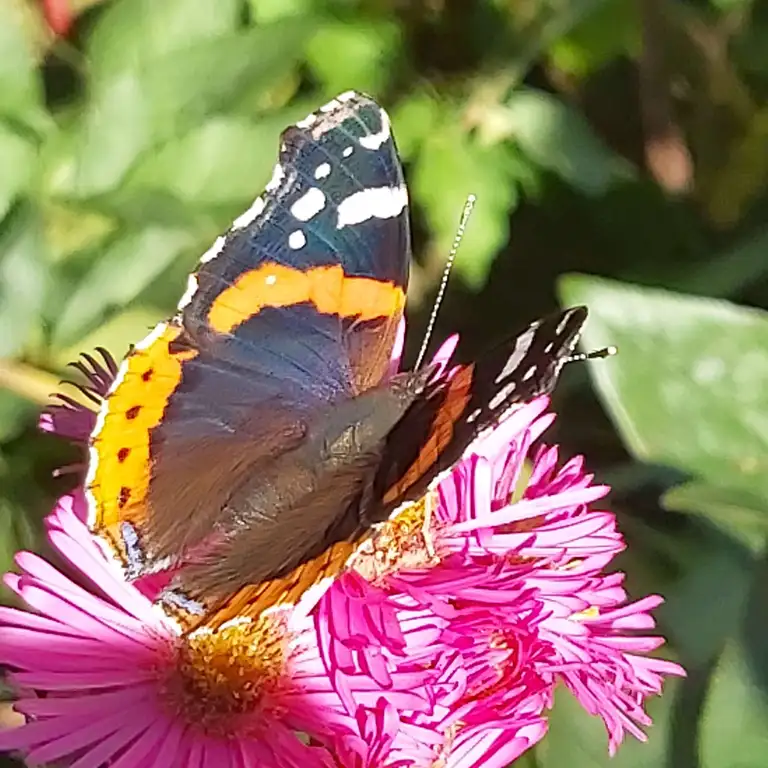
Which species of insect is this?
Vanessa atalanta
